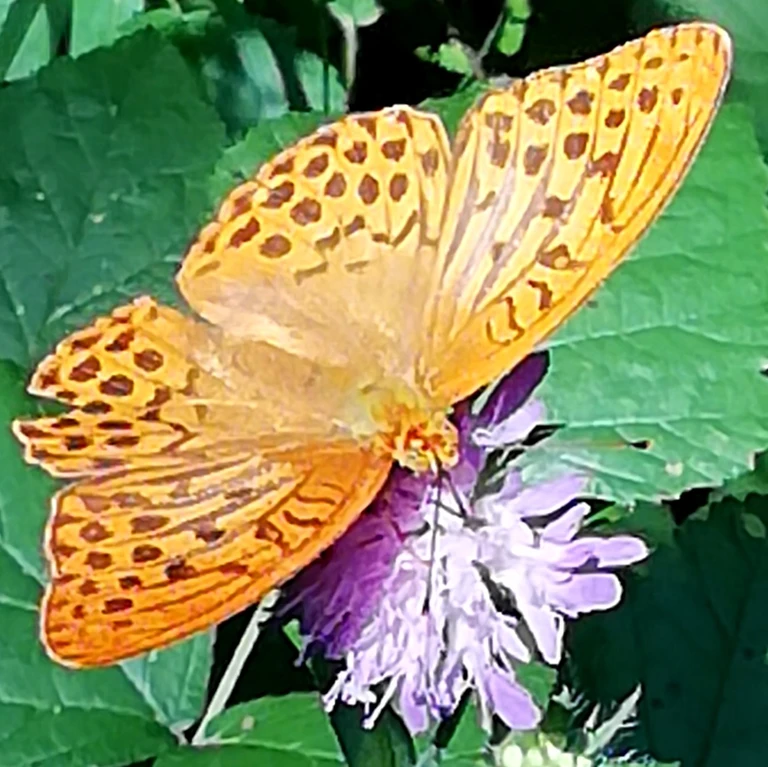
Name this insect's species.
Argynnis paphia
